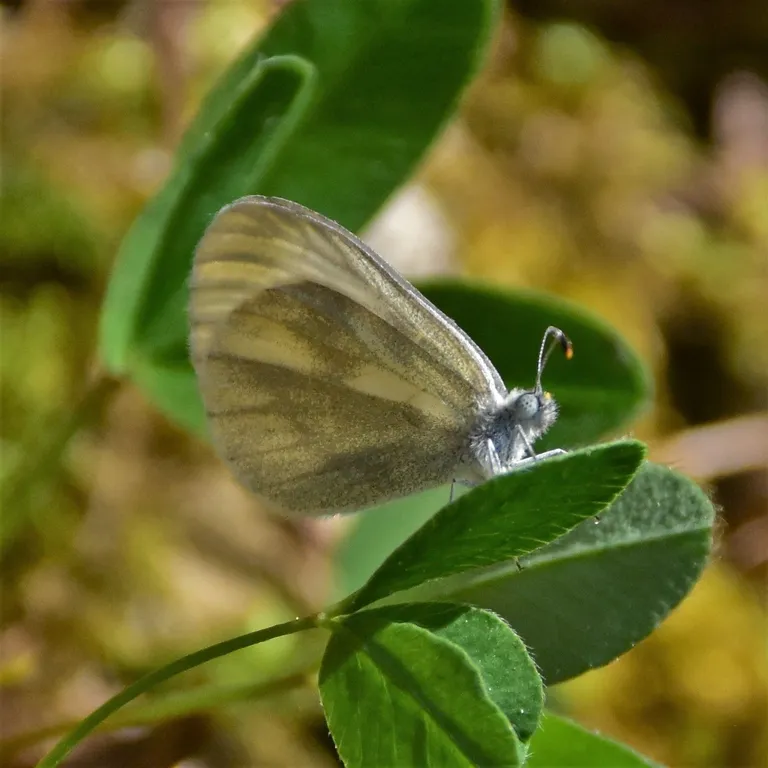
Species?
Leptidea sinapis/juvernica
